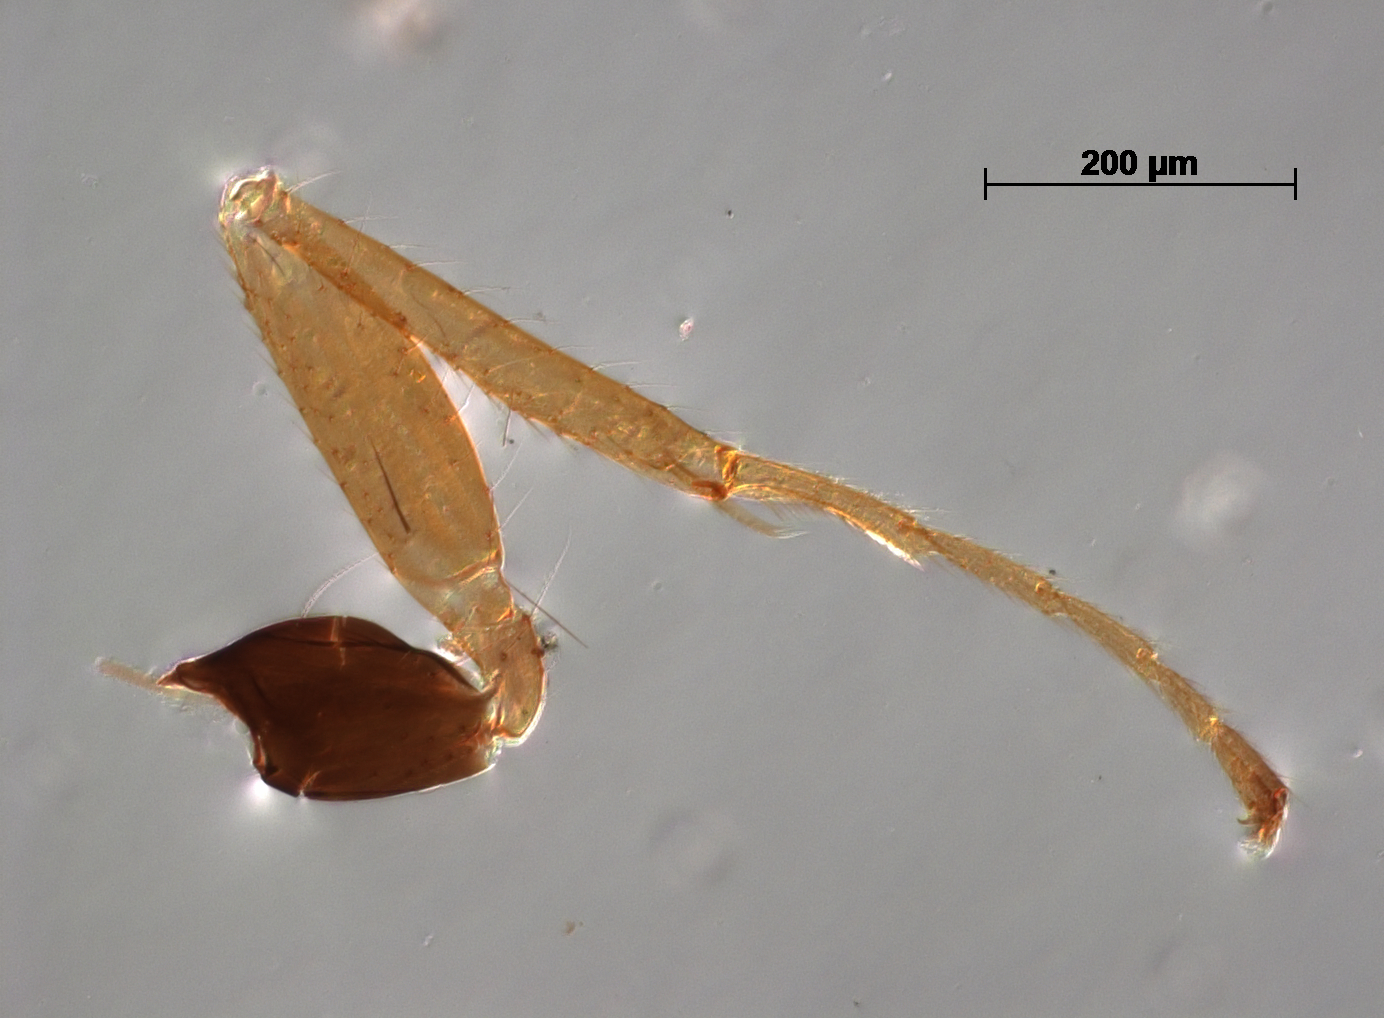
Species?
Ooctonus kodaianus
